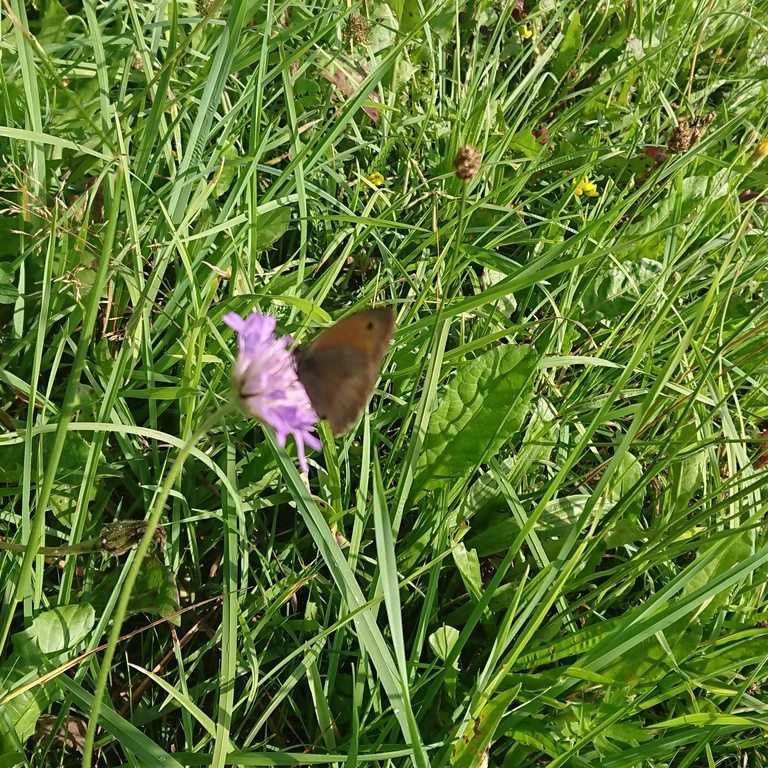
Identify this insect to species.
Maniola jurtina
